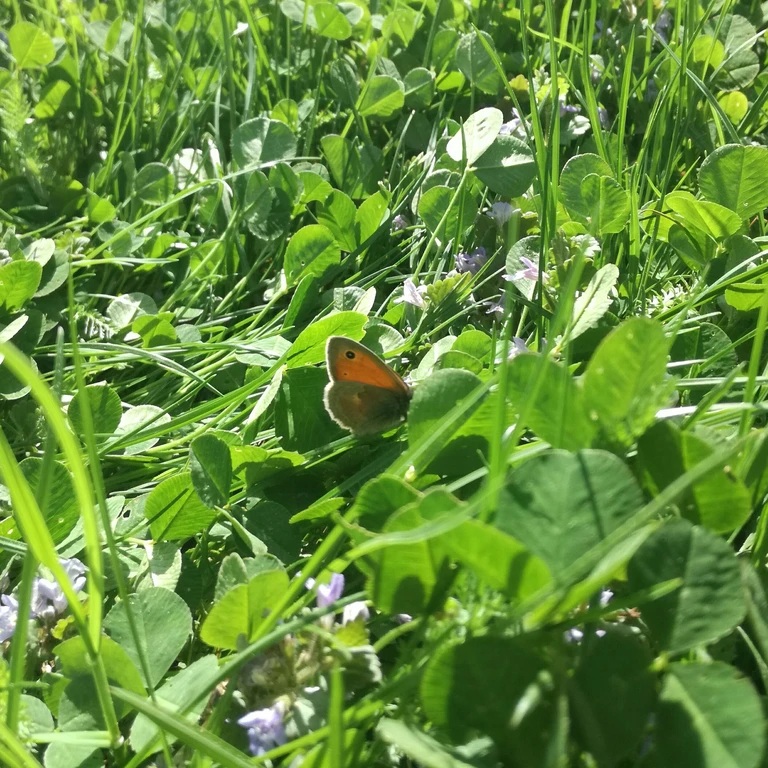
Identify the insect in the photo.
Coenonympha pamphilus
